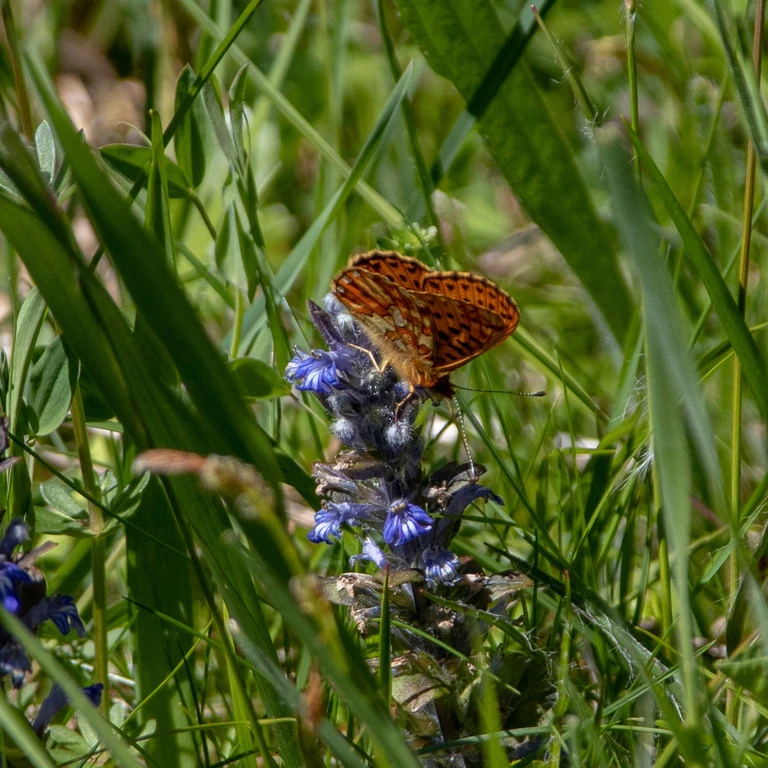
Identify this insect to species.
Boloria euphrosyne (also Clossiana euphrosyne)
